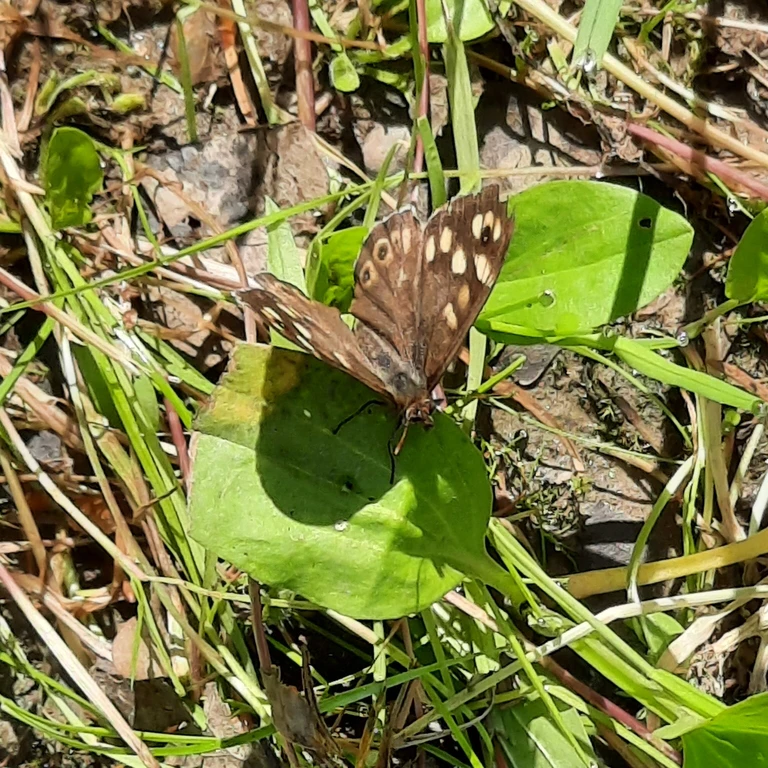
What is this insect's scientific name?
Pararge aegeria
